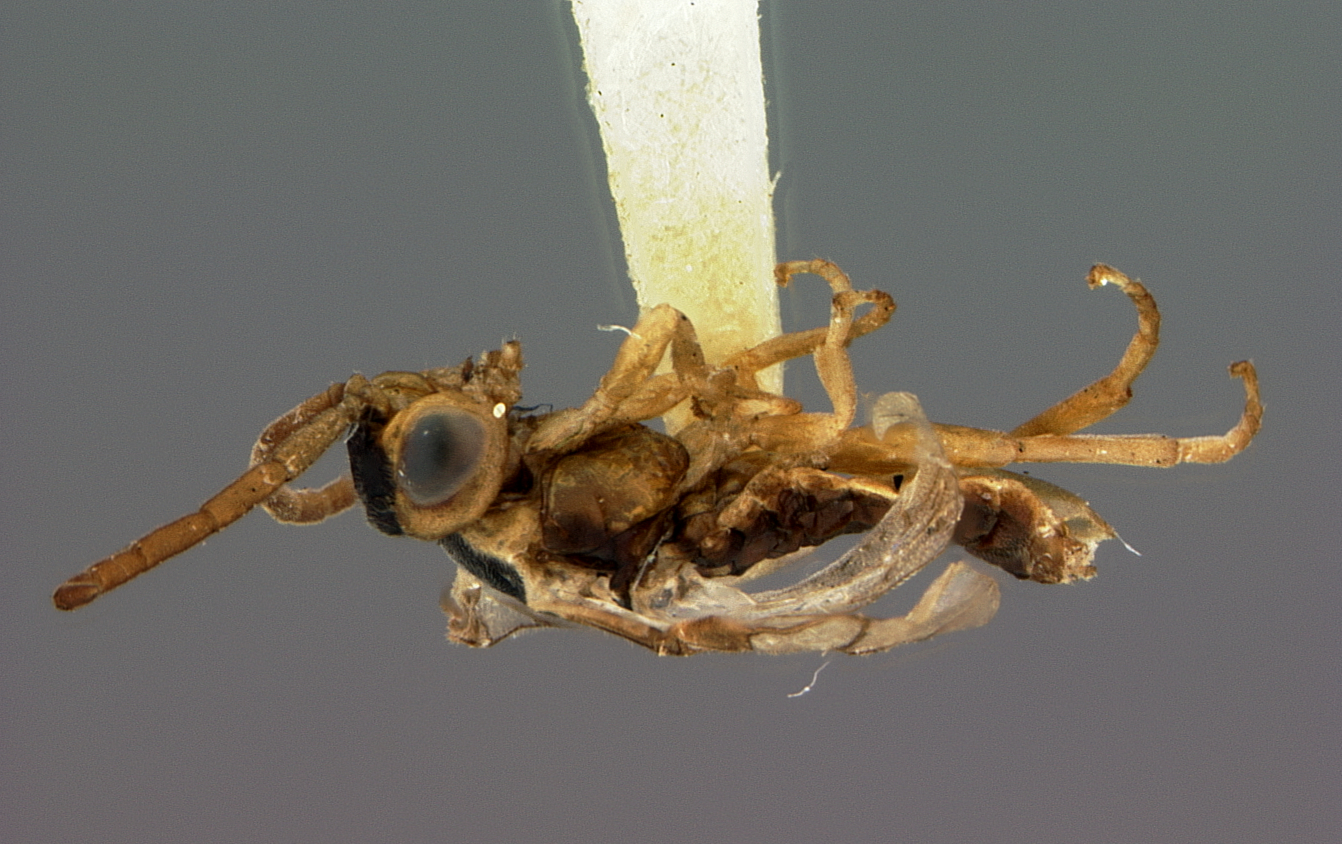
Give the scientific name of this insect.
Pontania crassicornis
